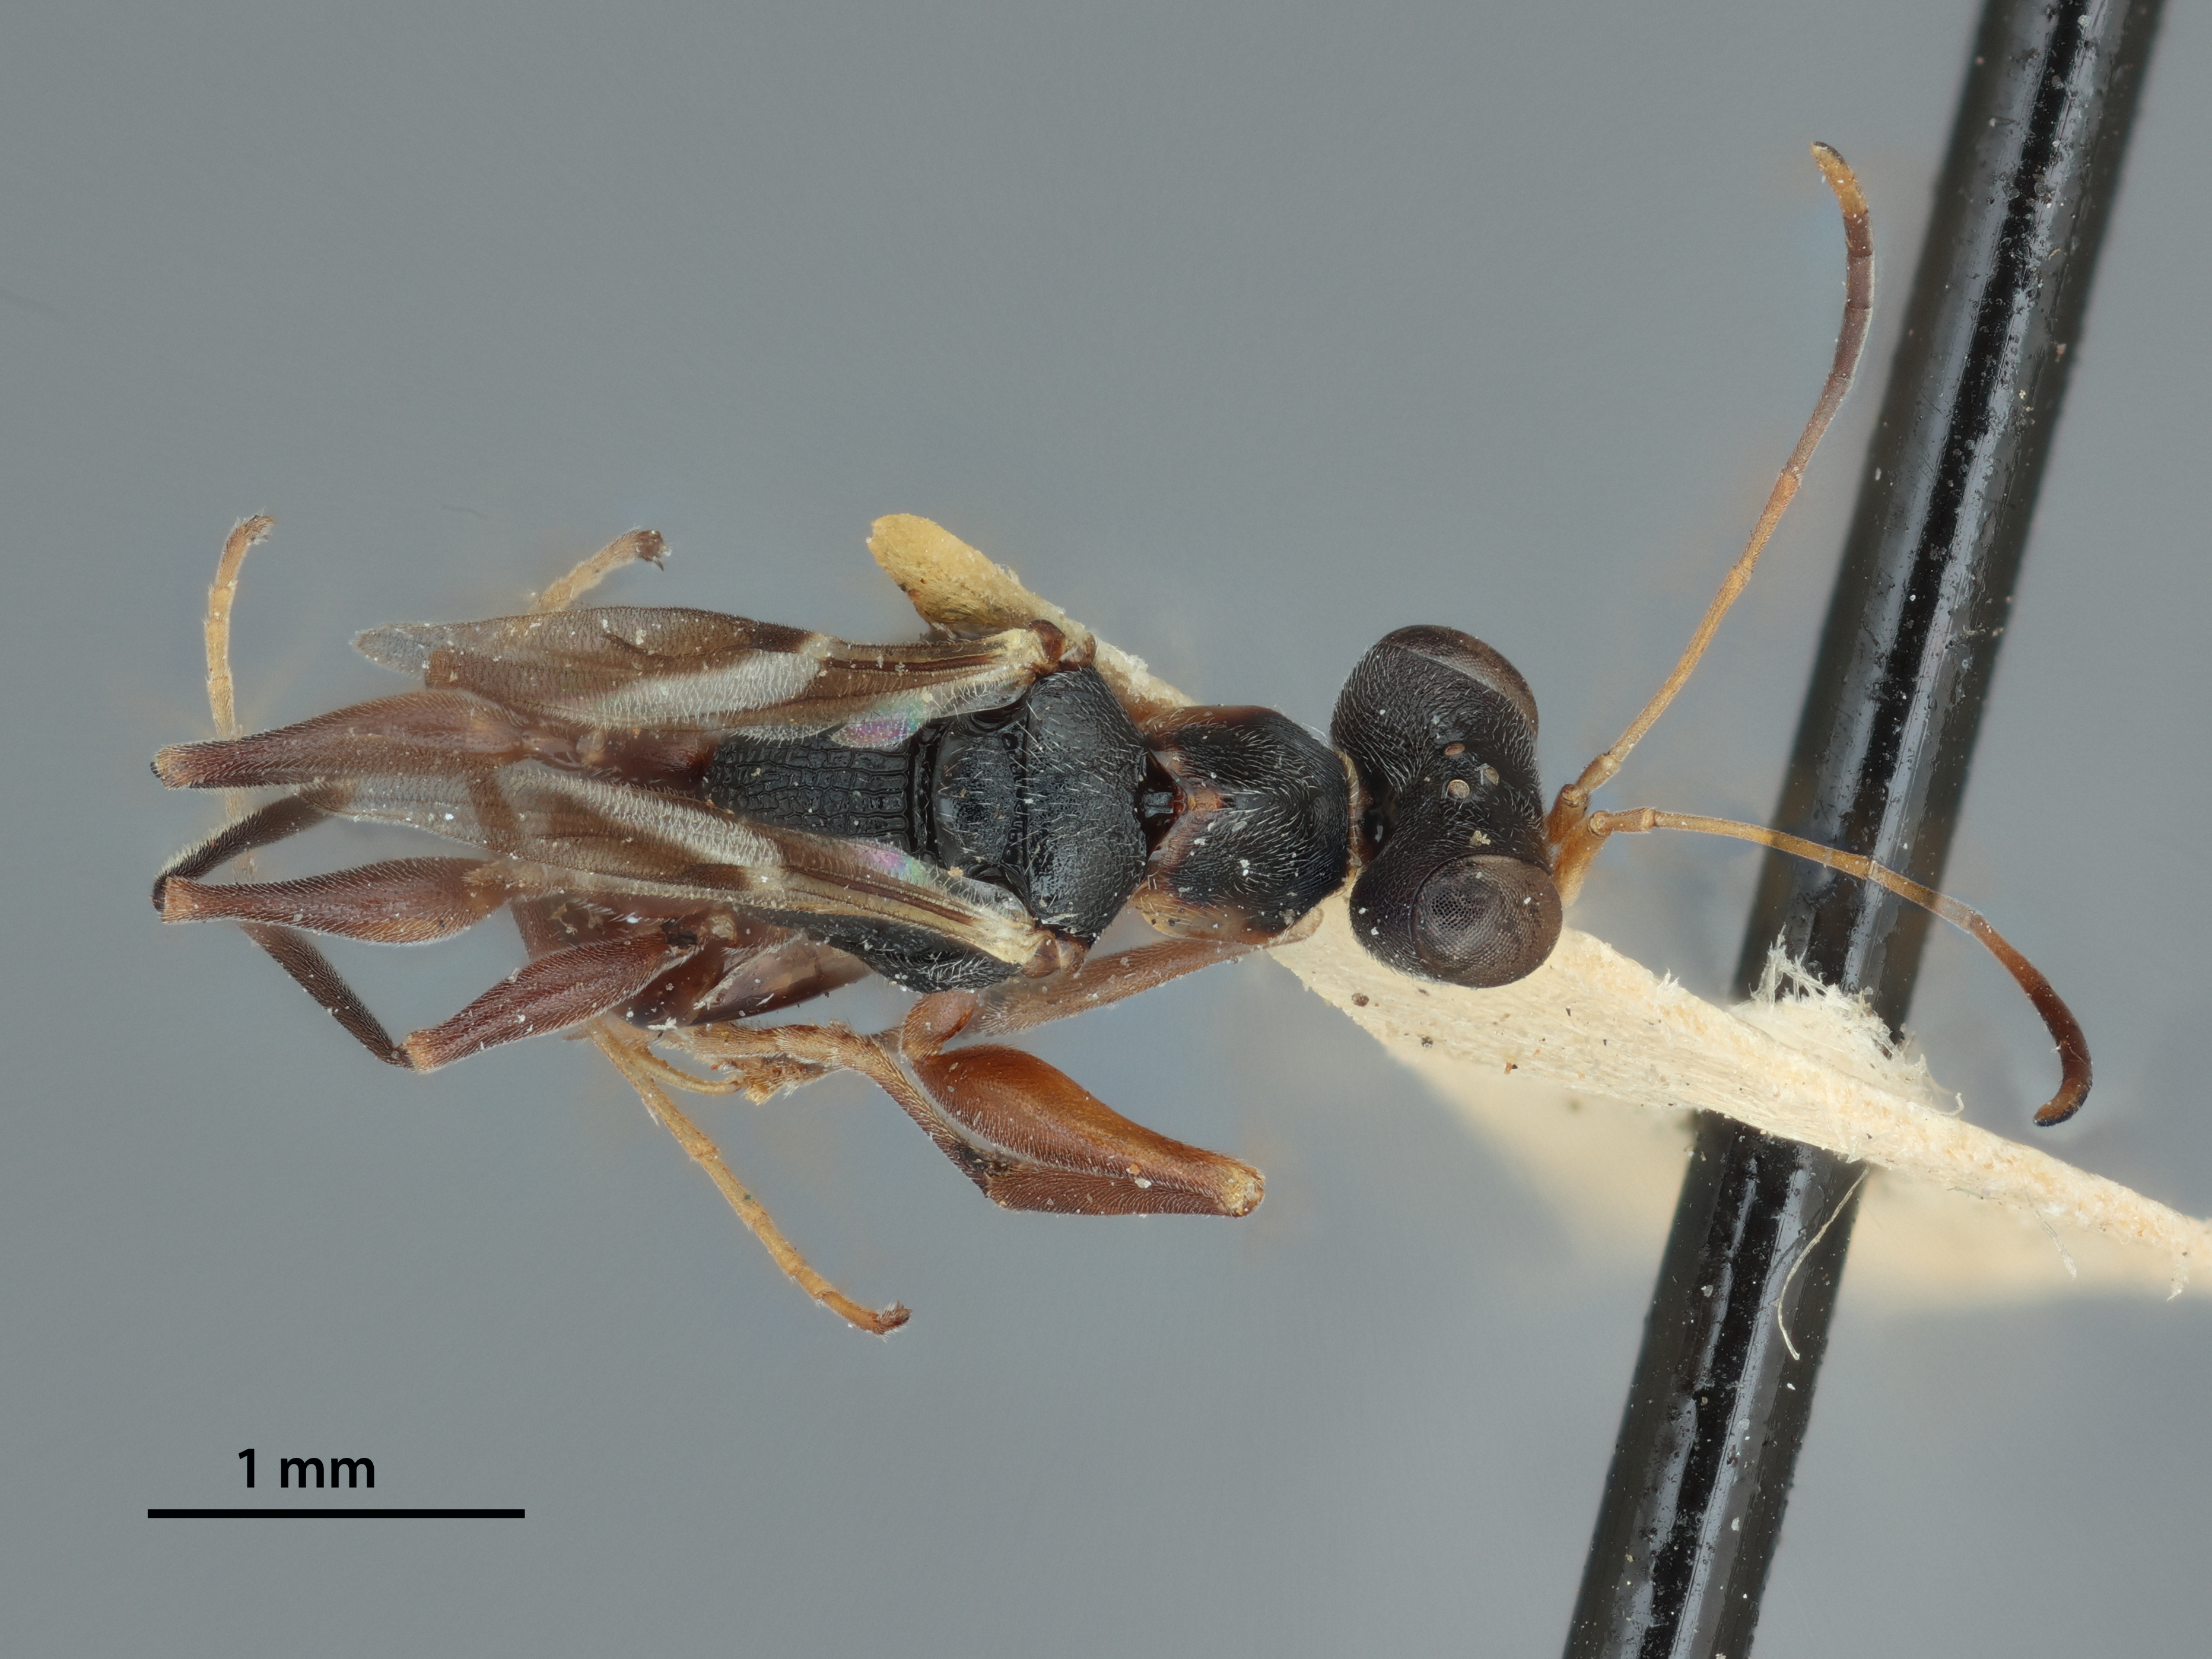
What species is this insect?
Psilodryinus carinatus
